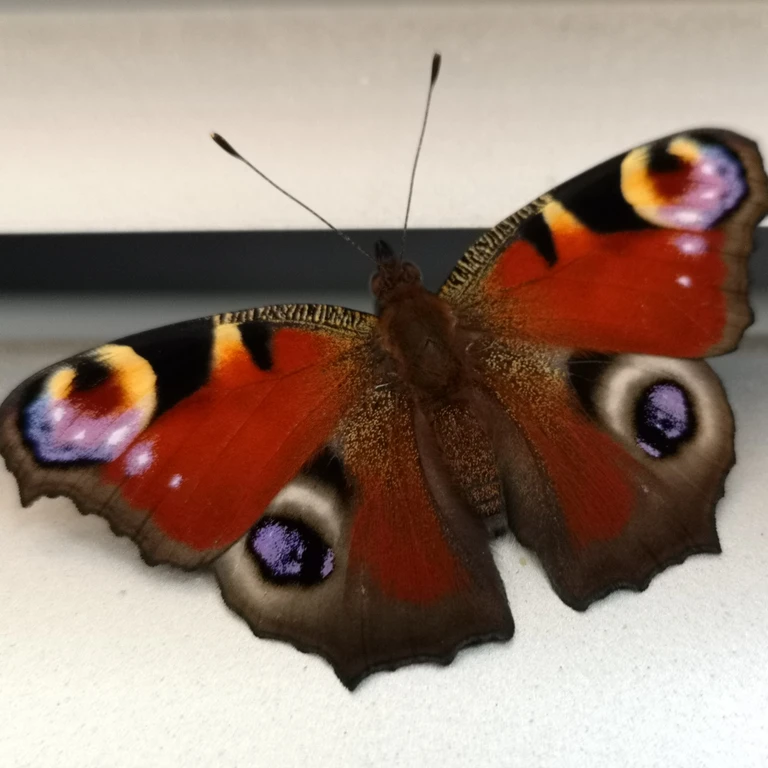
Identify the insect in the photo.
Aglais io
